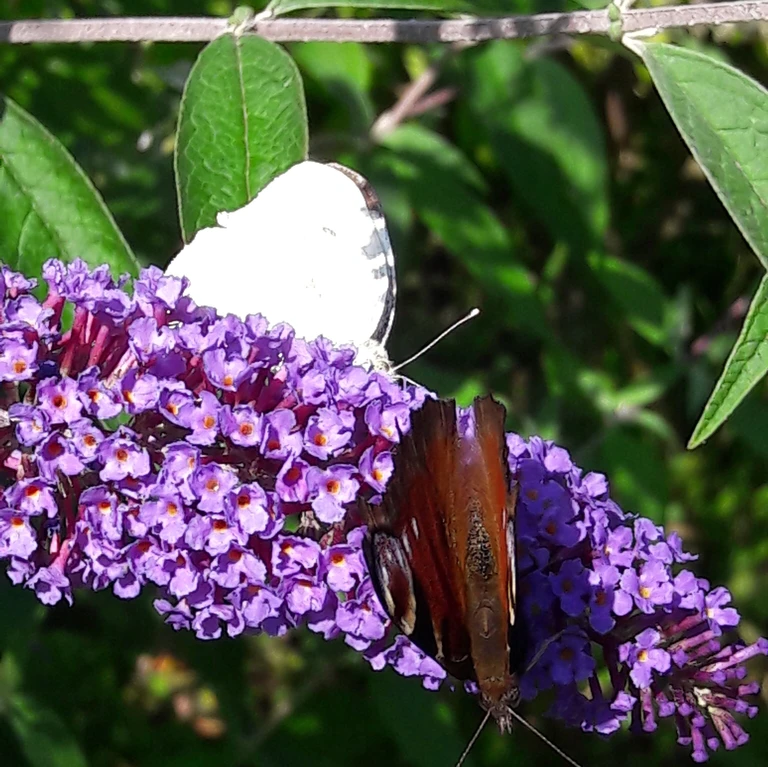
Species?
Aglais io
